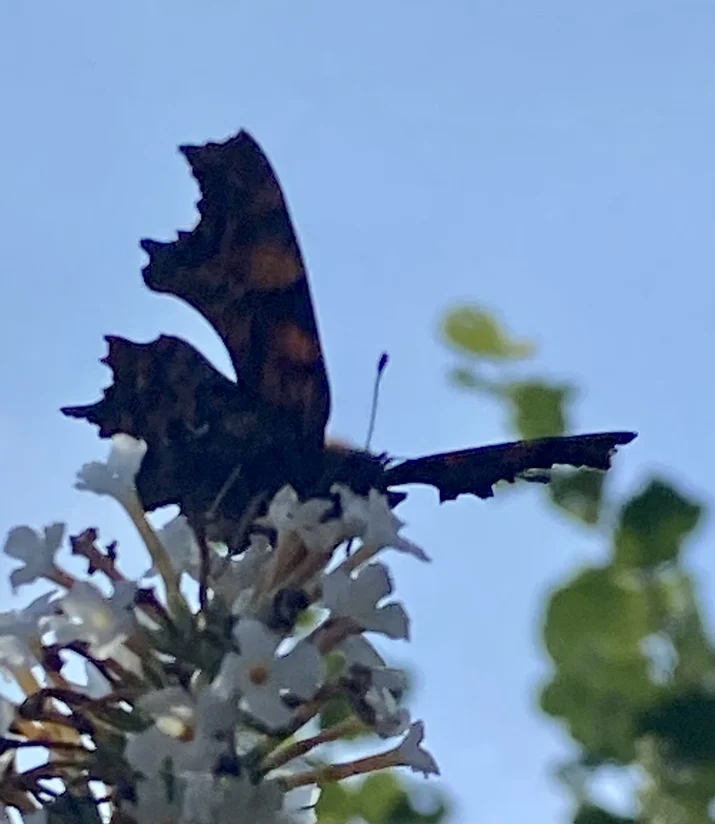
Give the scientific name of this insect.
Polygonia c-album
